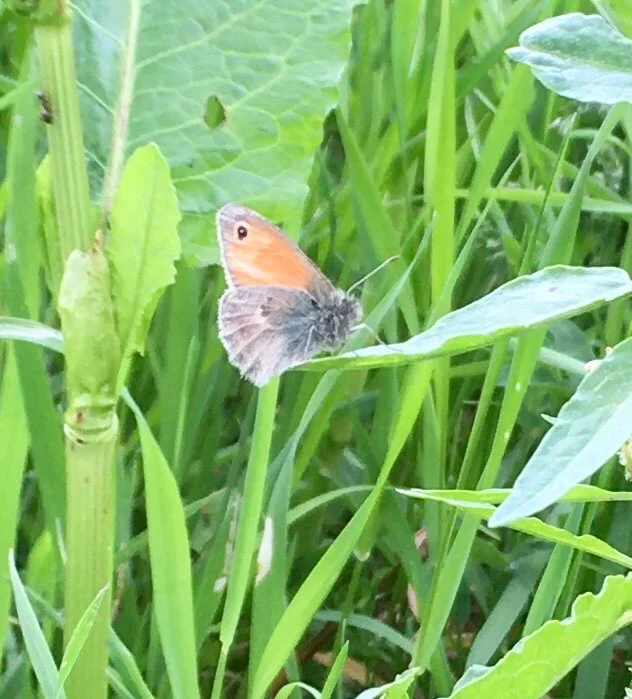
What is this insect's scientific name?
Coenonympha pamphilus
